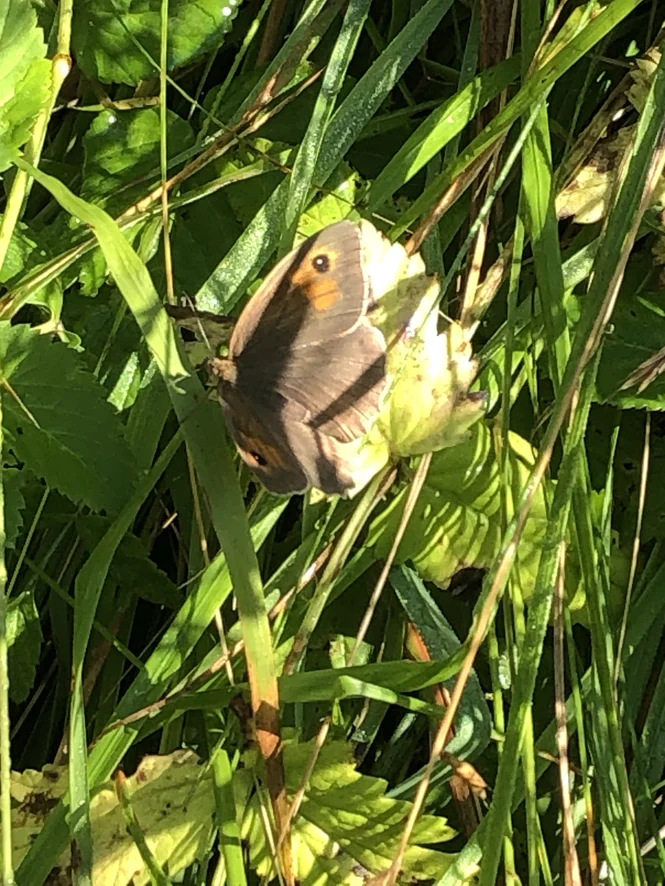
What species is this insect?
Maniola jurtina
